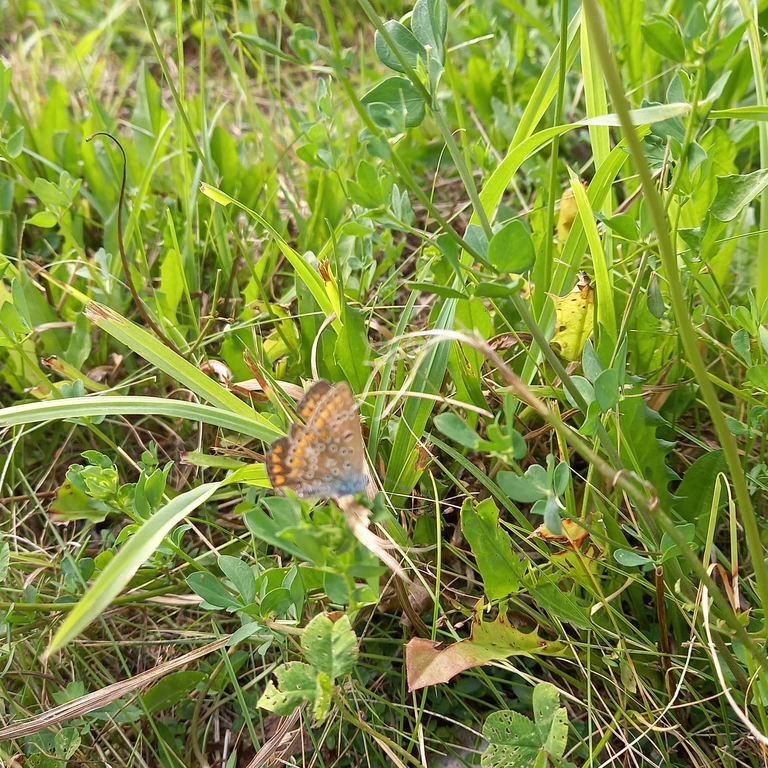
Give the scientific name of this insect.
Polyommatus icarus
